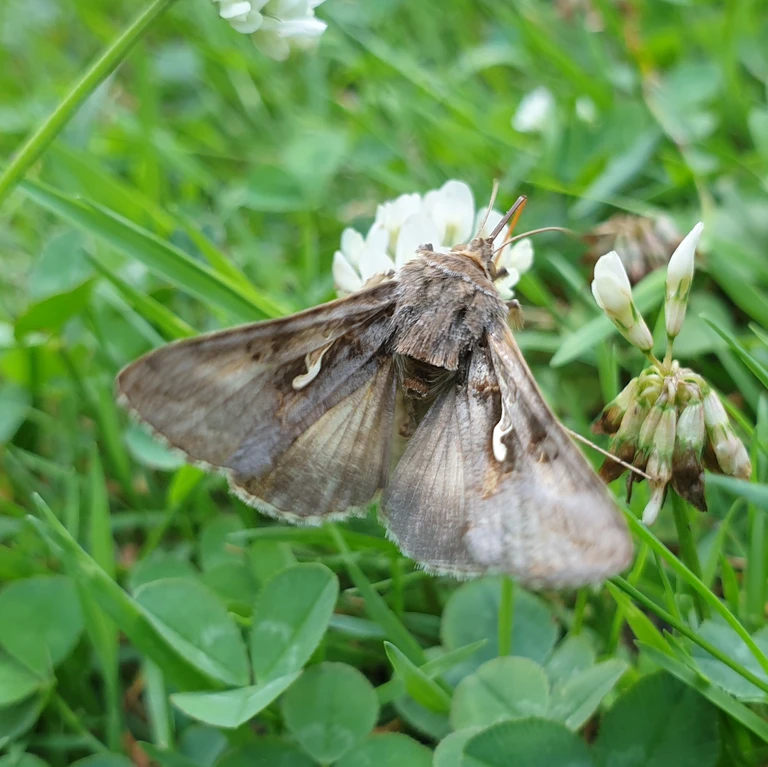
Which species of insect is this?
Autographa gamma
